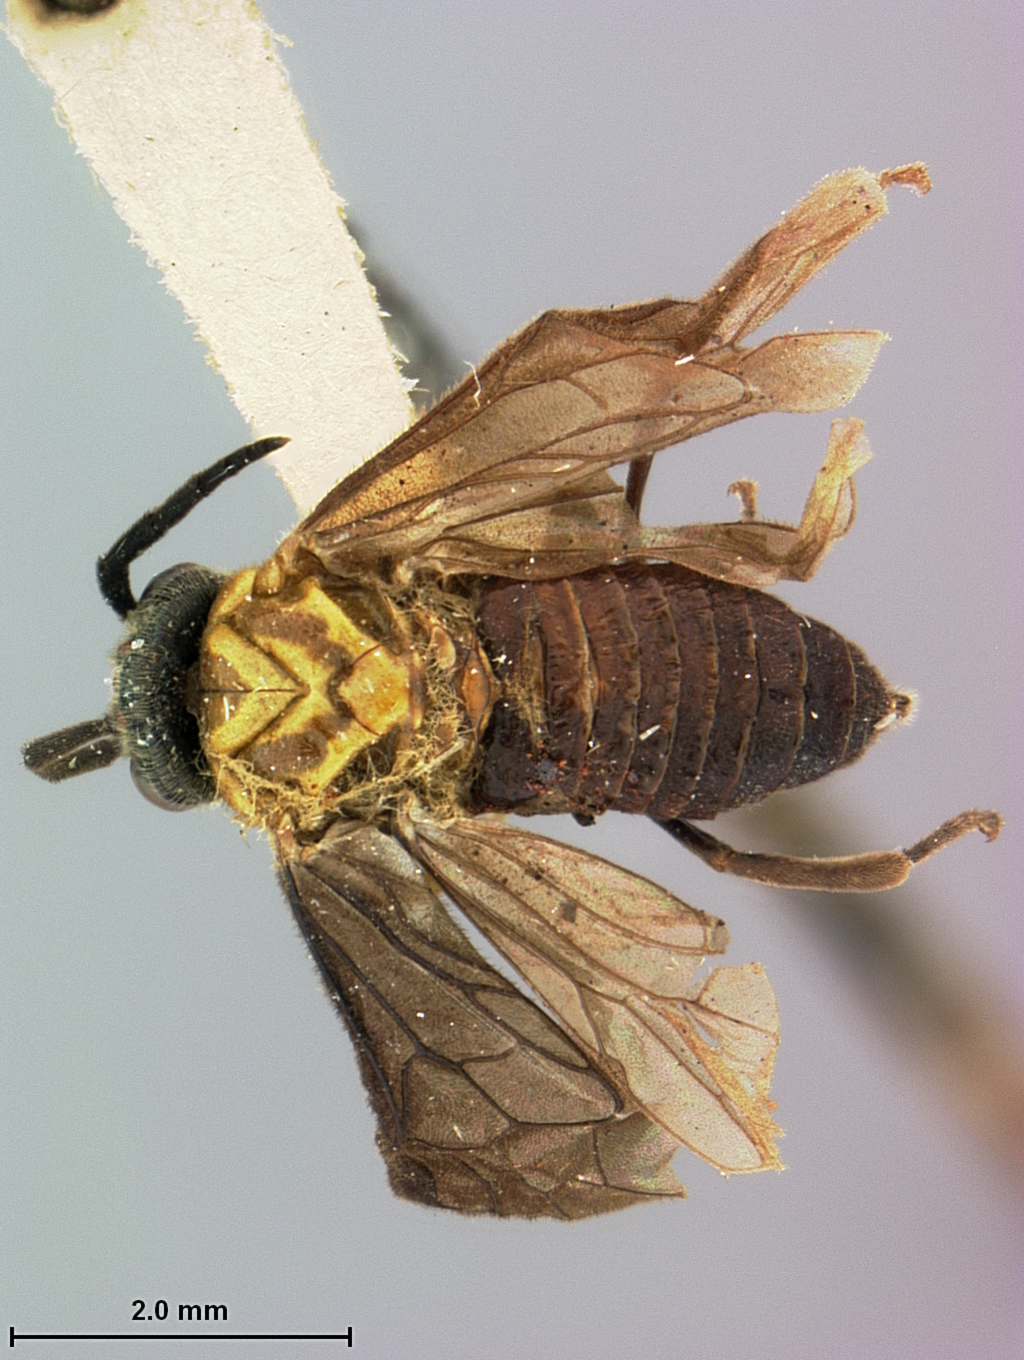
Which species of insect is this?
Caliroa floridana
